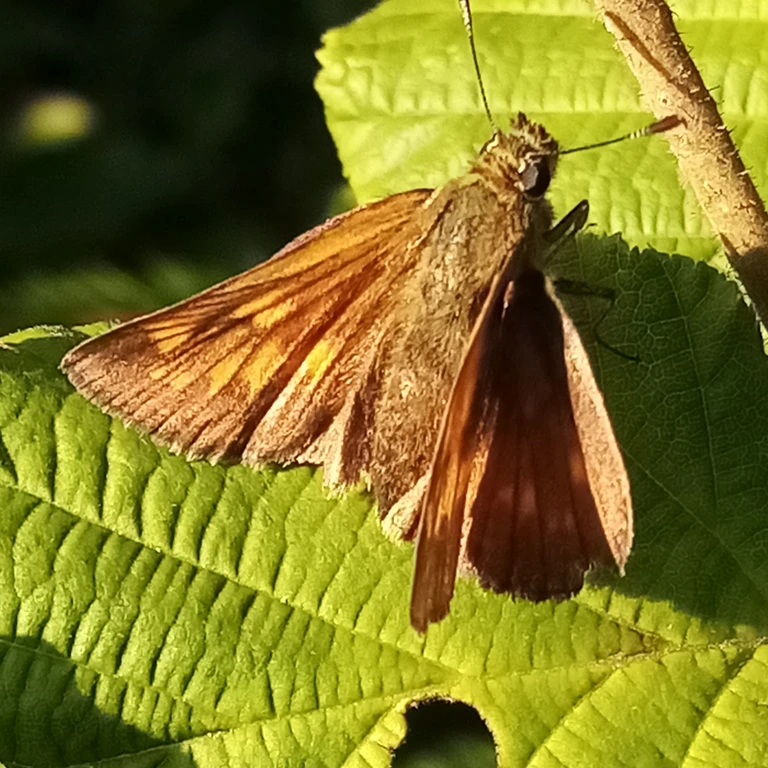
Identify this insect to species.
Ochlodes sylvanus (also Ochlodes venata)
